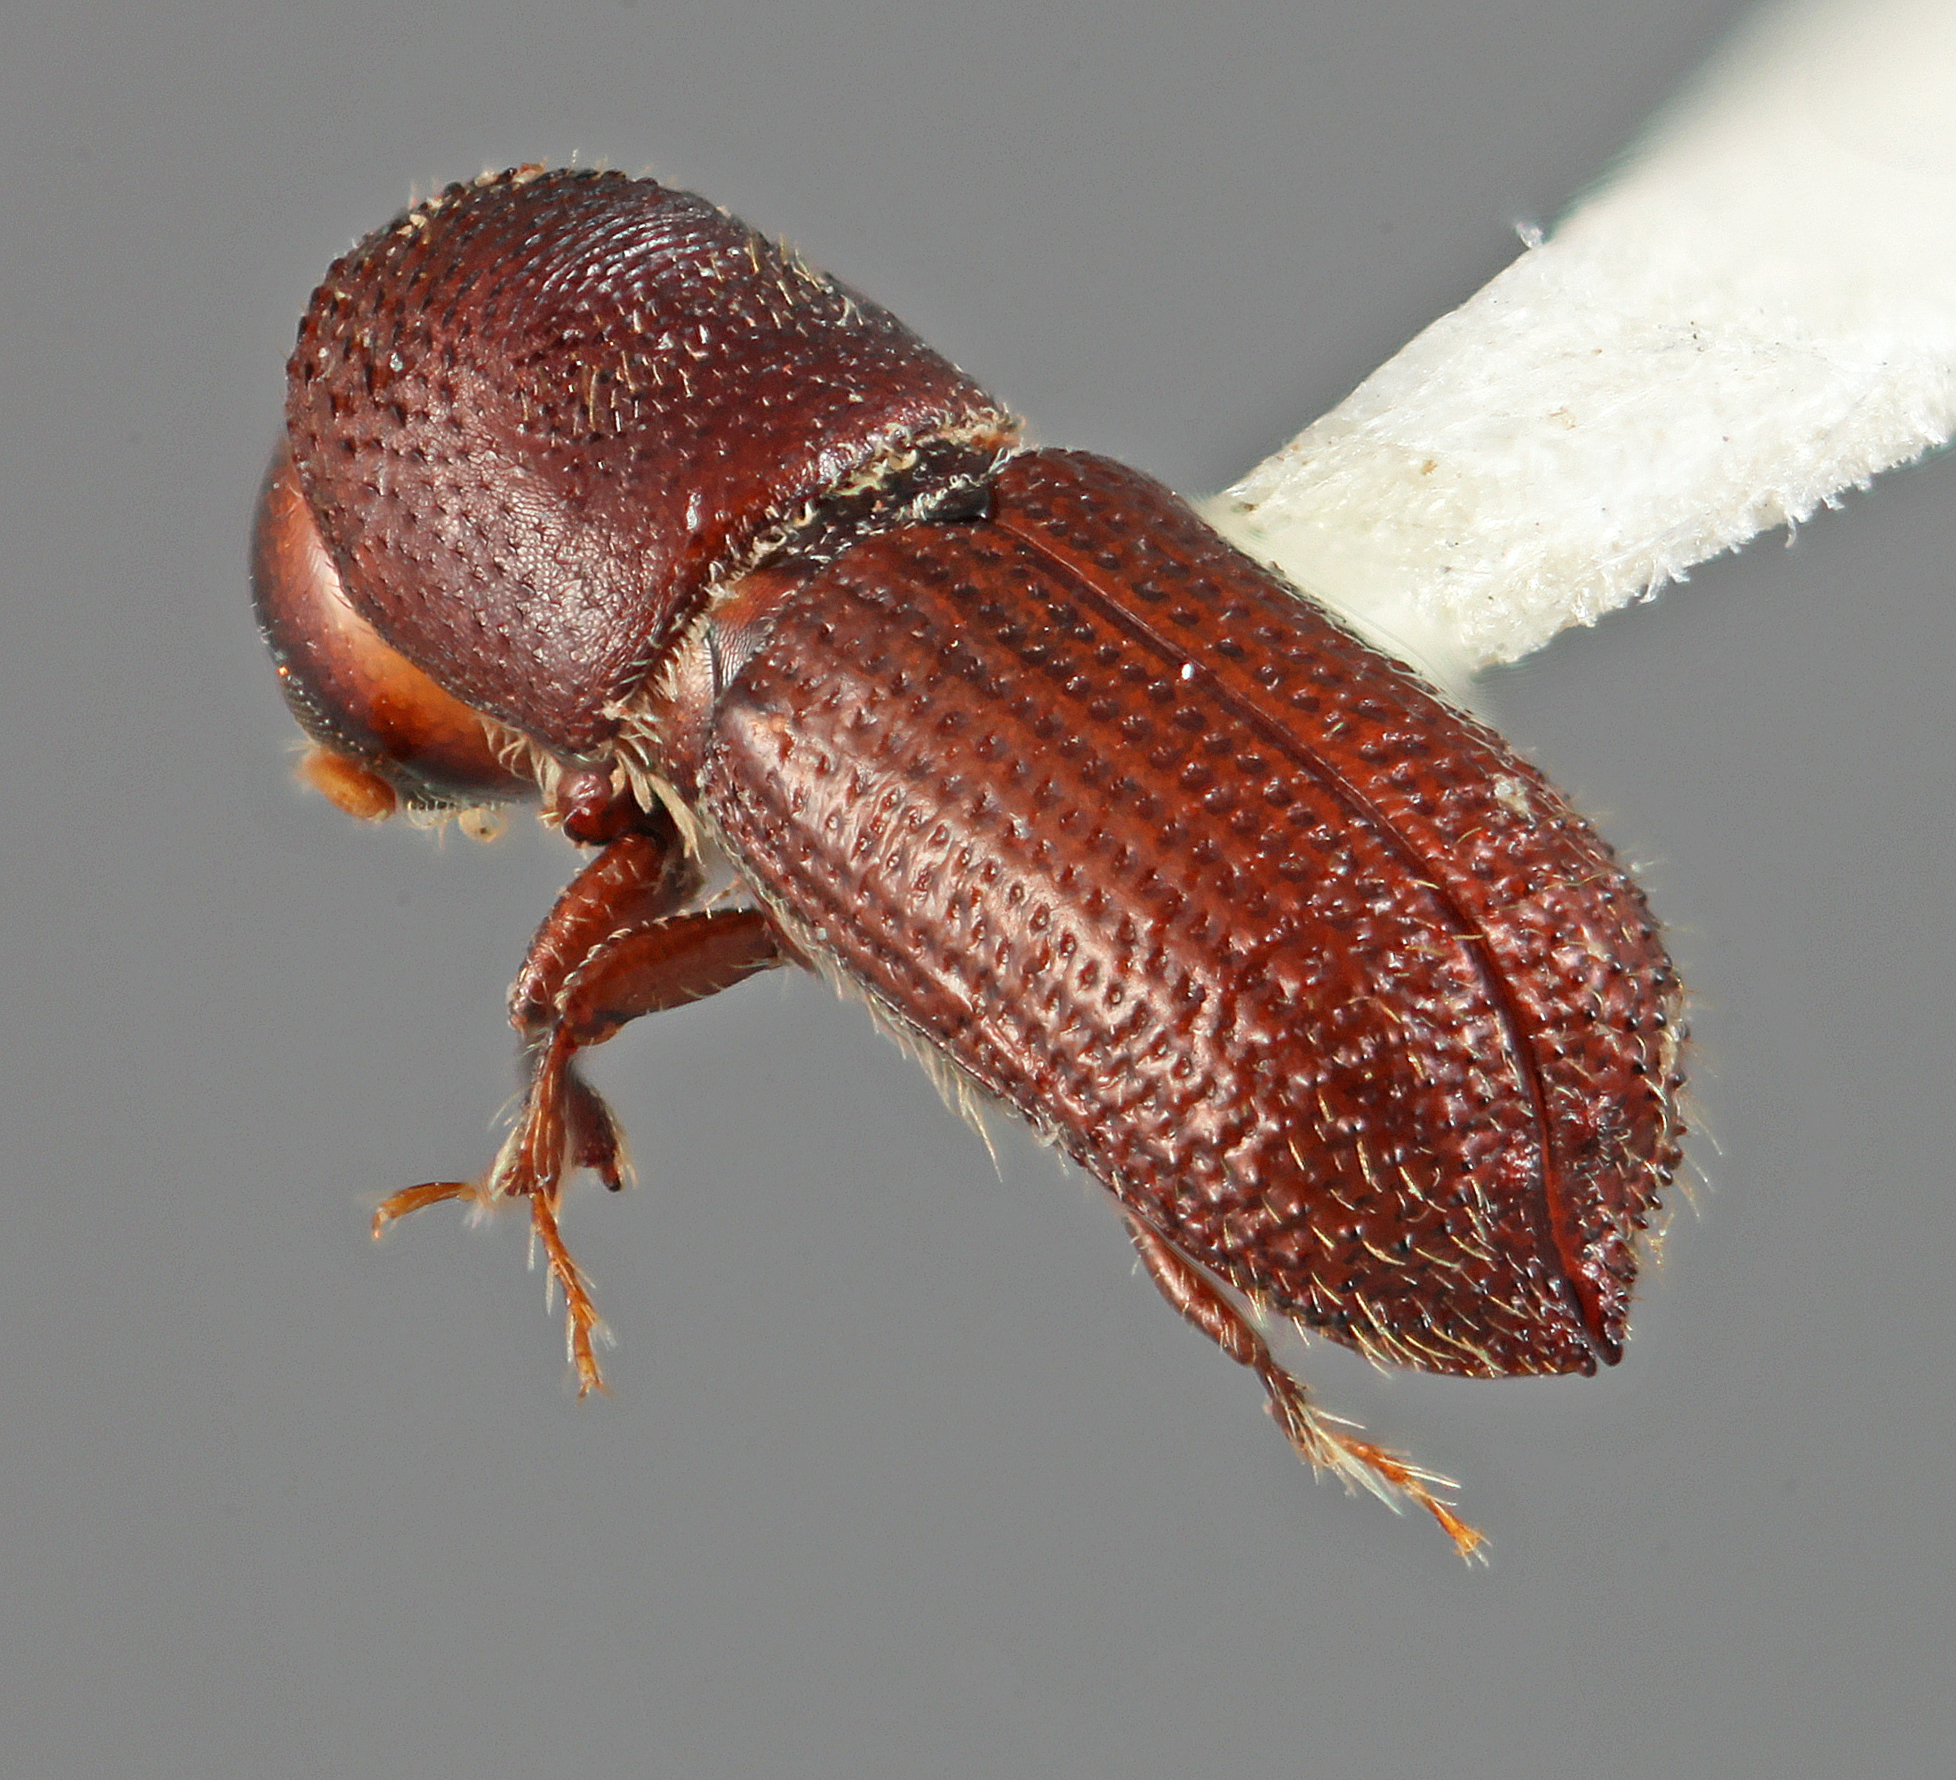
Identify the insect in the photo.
Hylocurus binodatus
